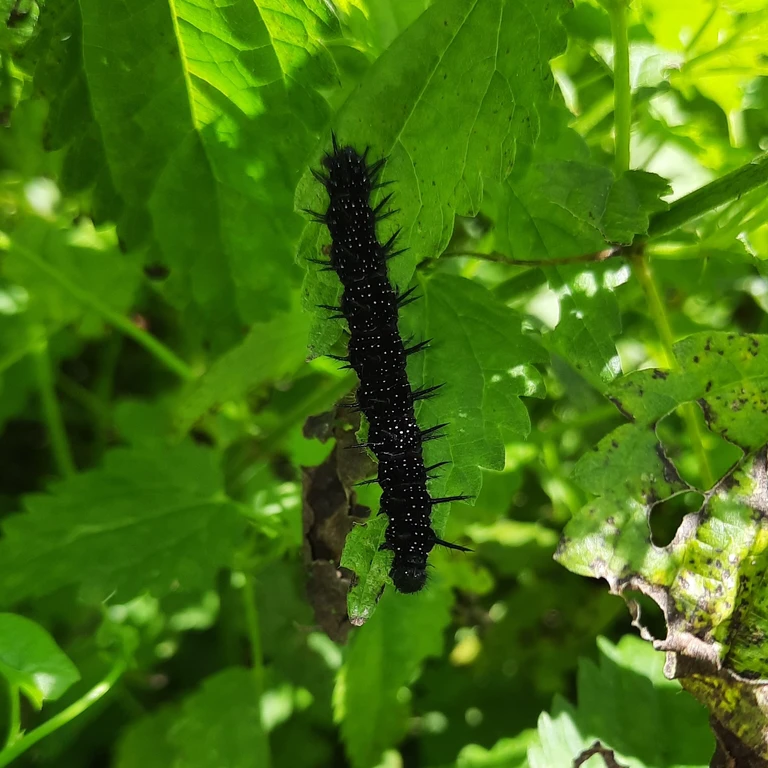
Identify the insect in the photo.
Aglais io
